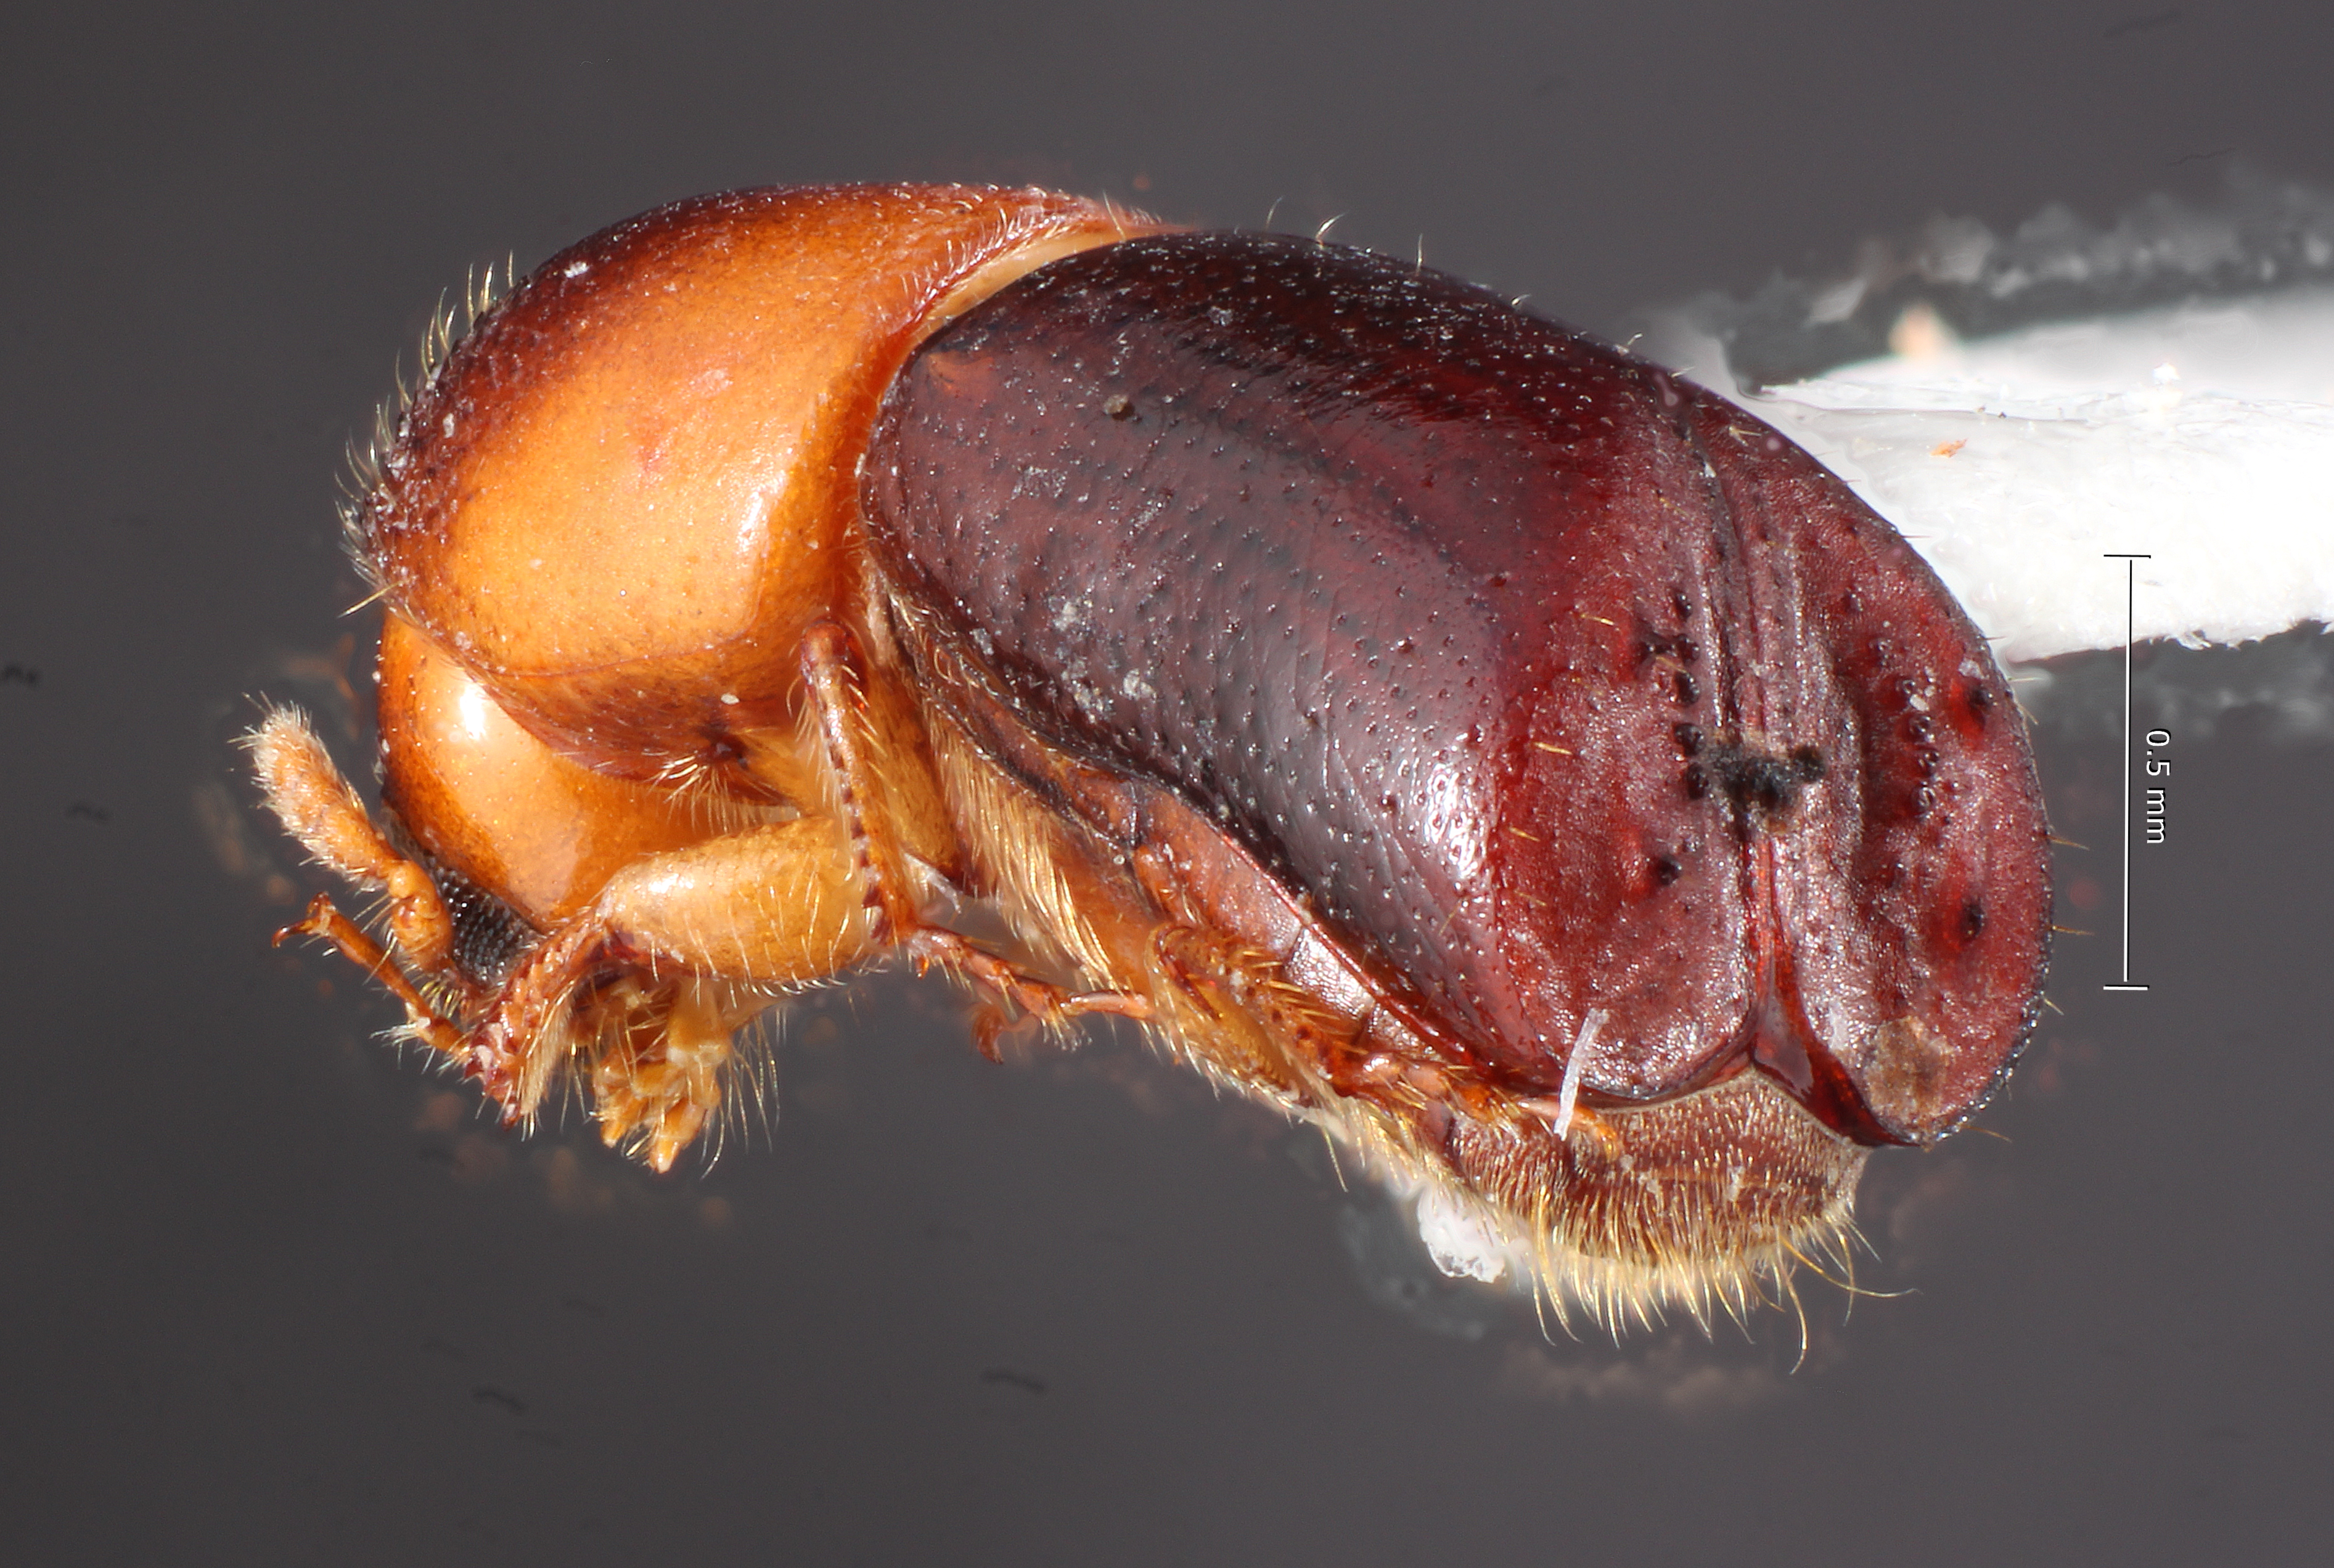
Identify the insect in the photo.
Monarthrum granulosum
